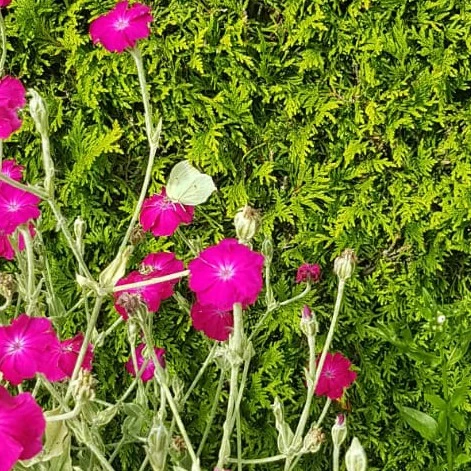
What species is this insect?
Gonepteryx rhamni
